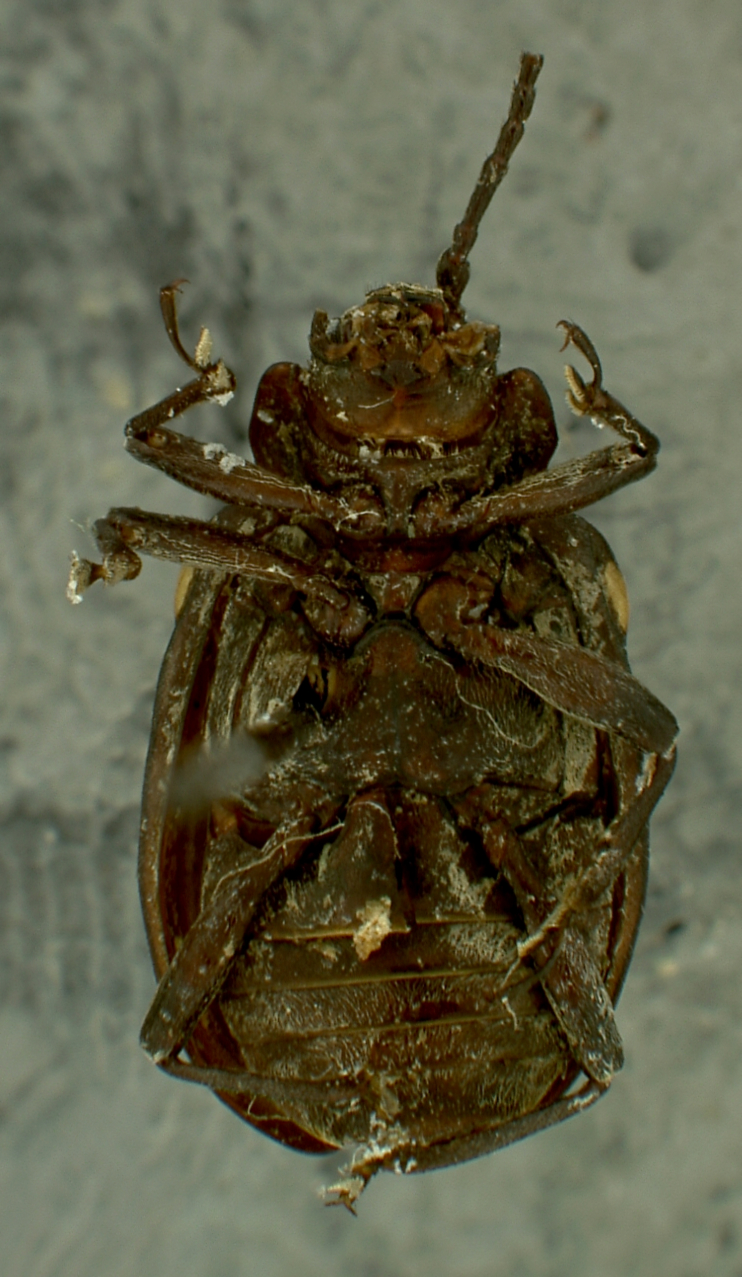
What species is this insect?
Engonius excisipes
